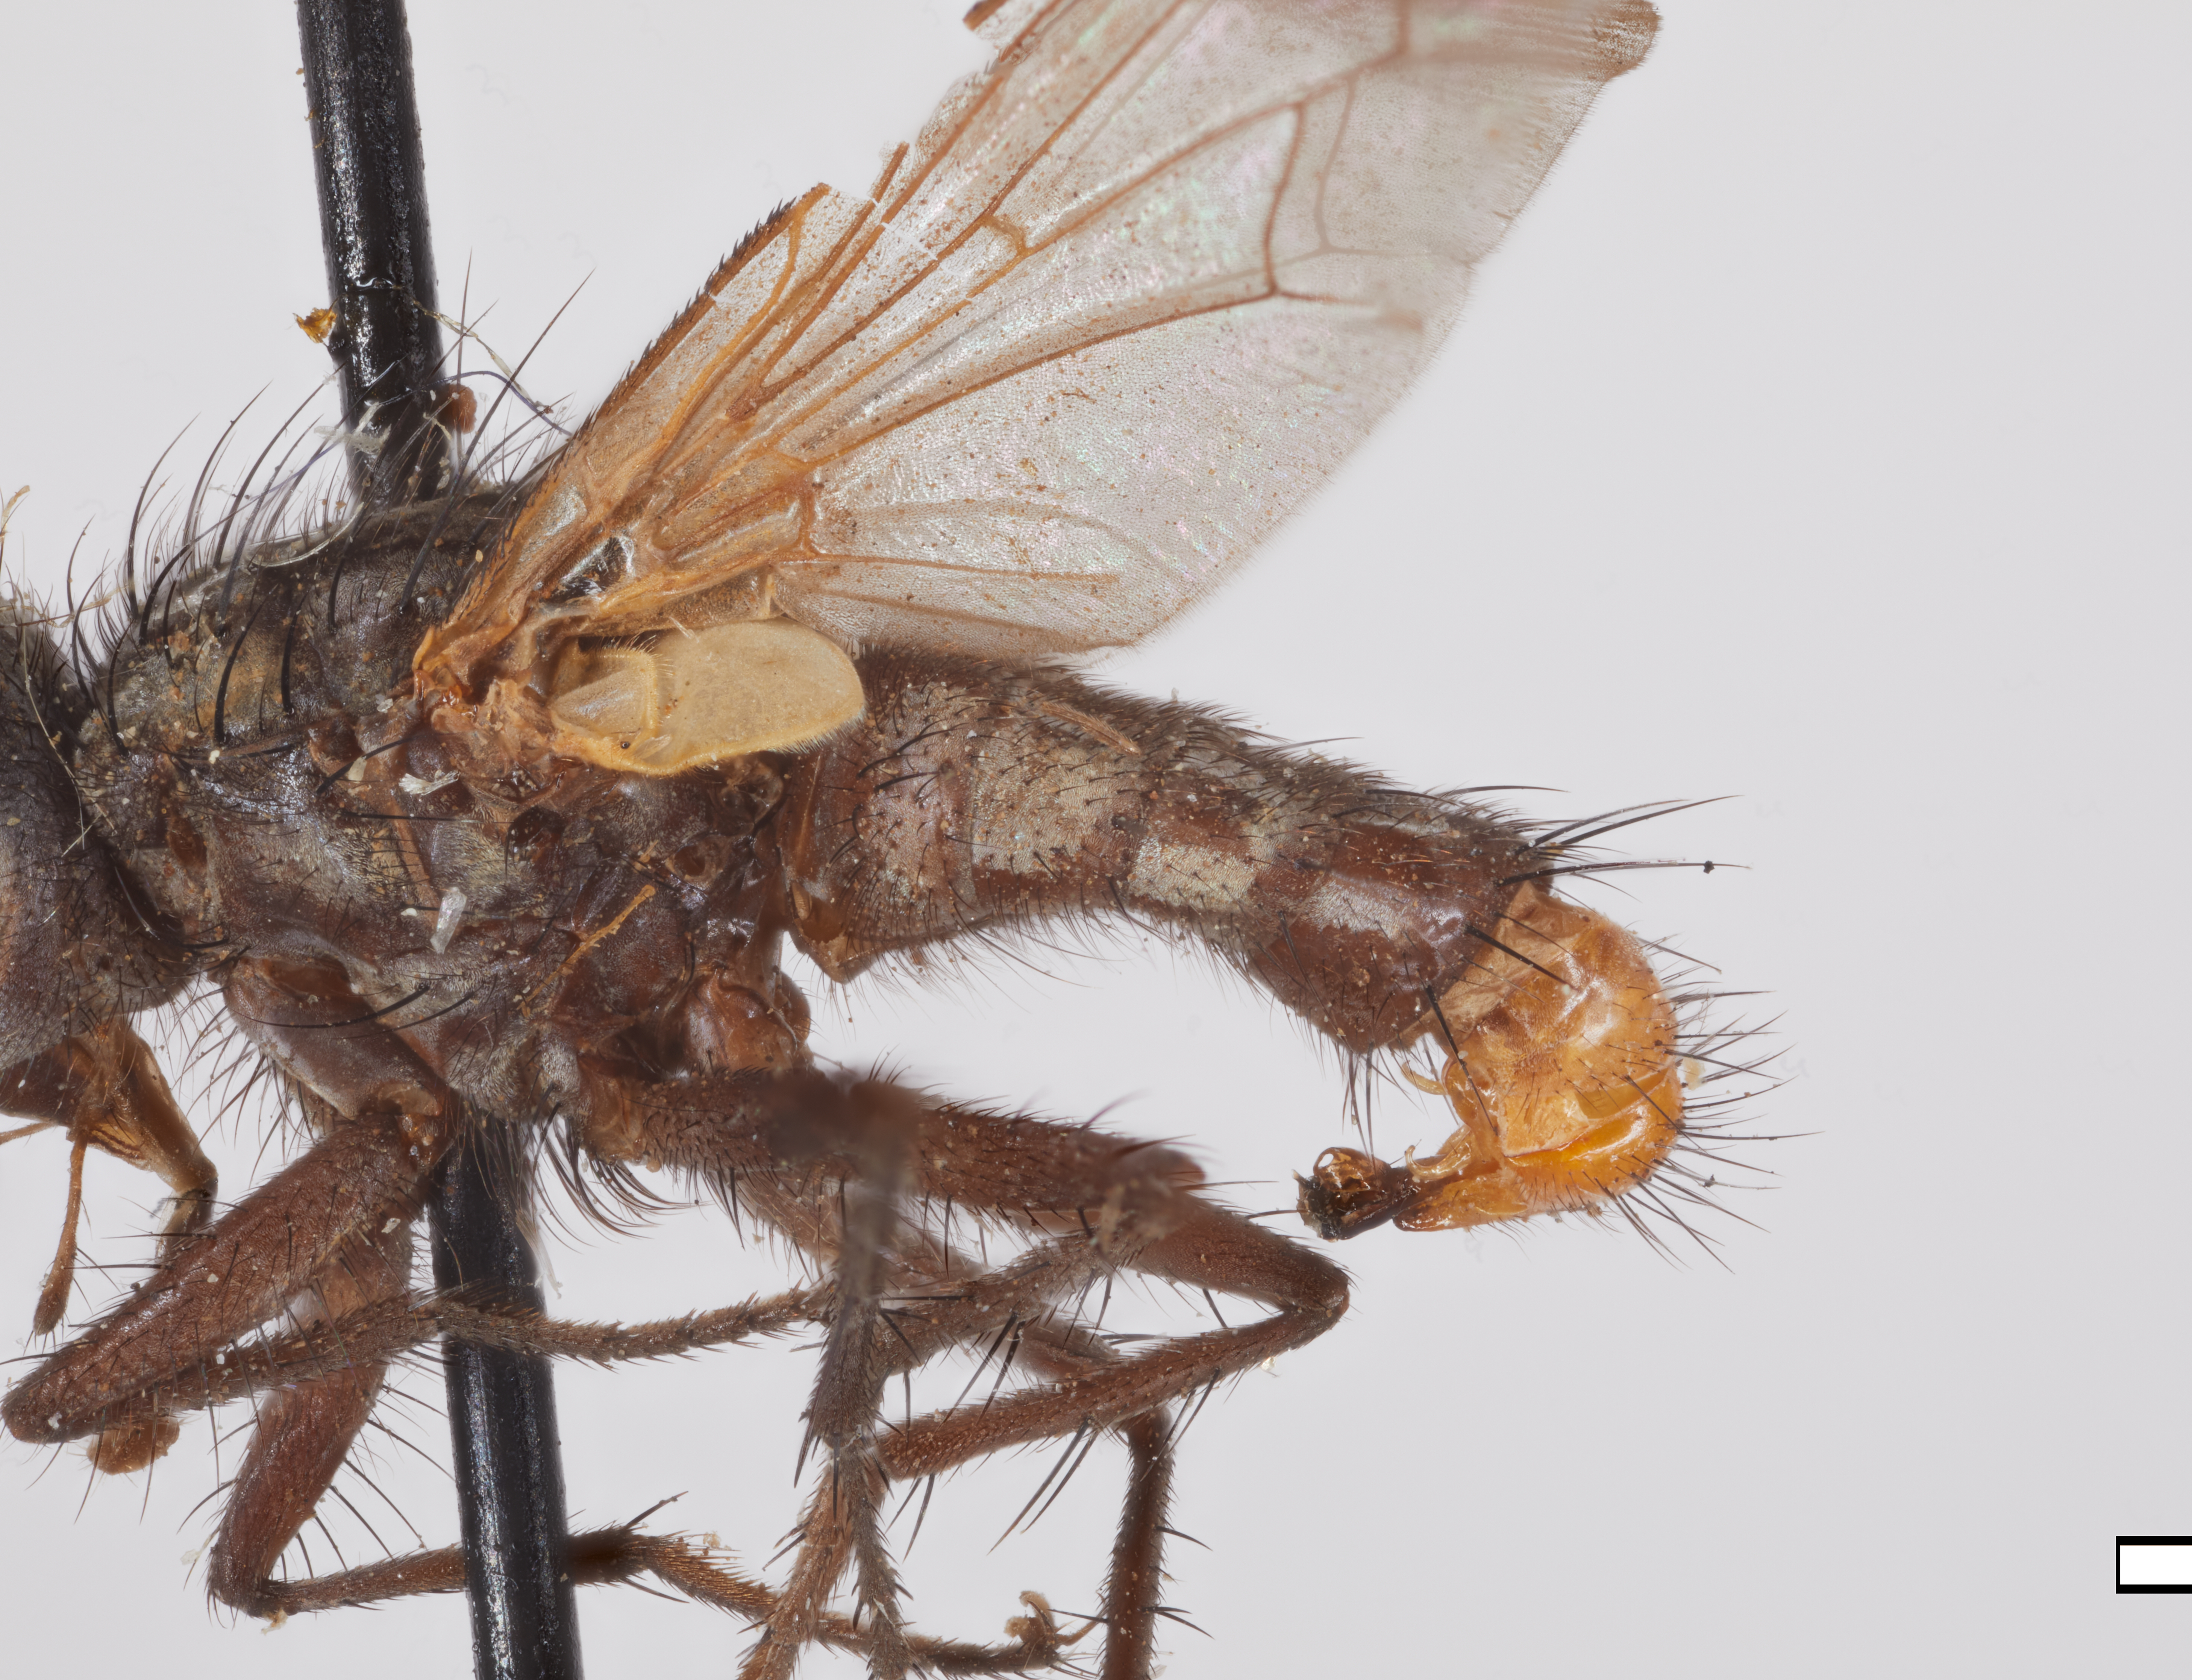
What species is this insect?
Microcerellamyia retusa
